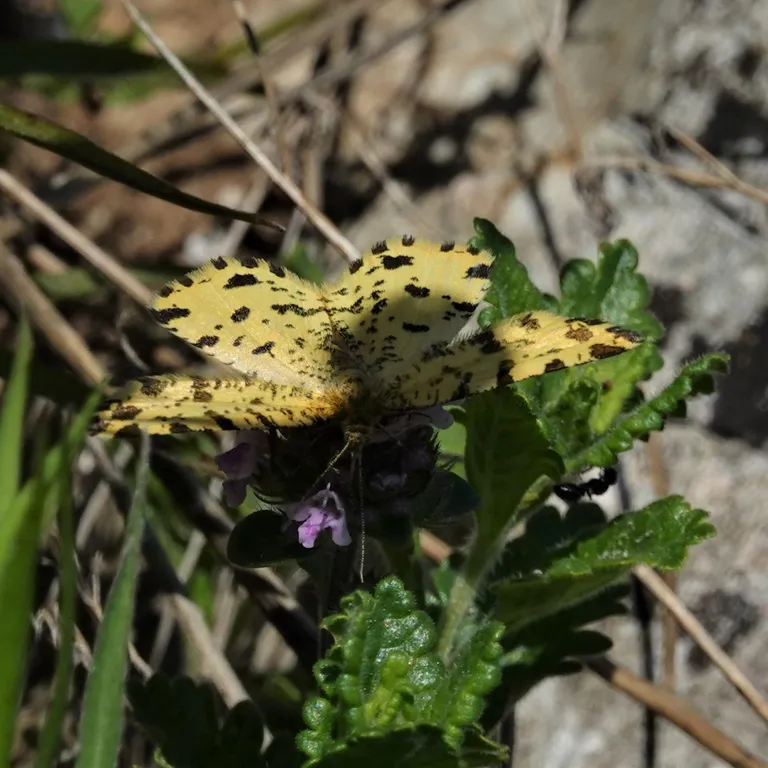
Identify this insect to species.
Pseudopanthera macularia
